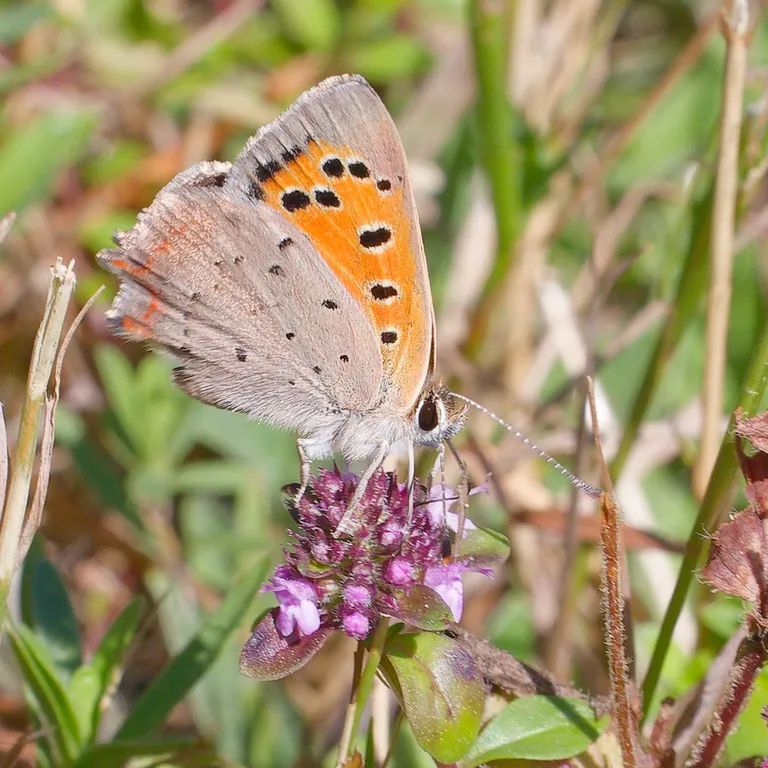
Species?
Lycaena phlaeas
